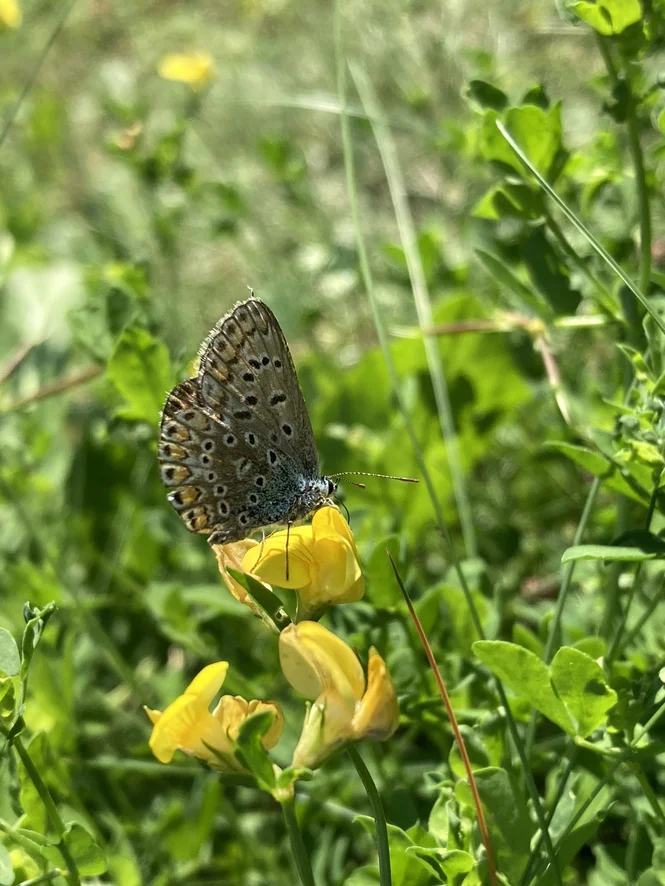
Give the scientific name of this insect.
Polyommatus icarus
